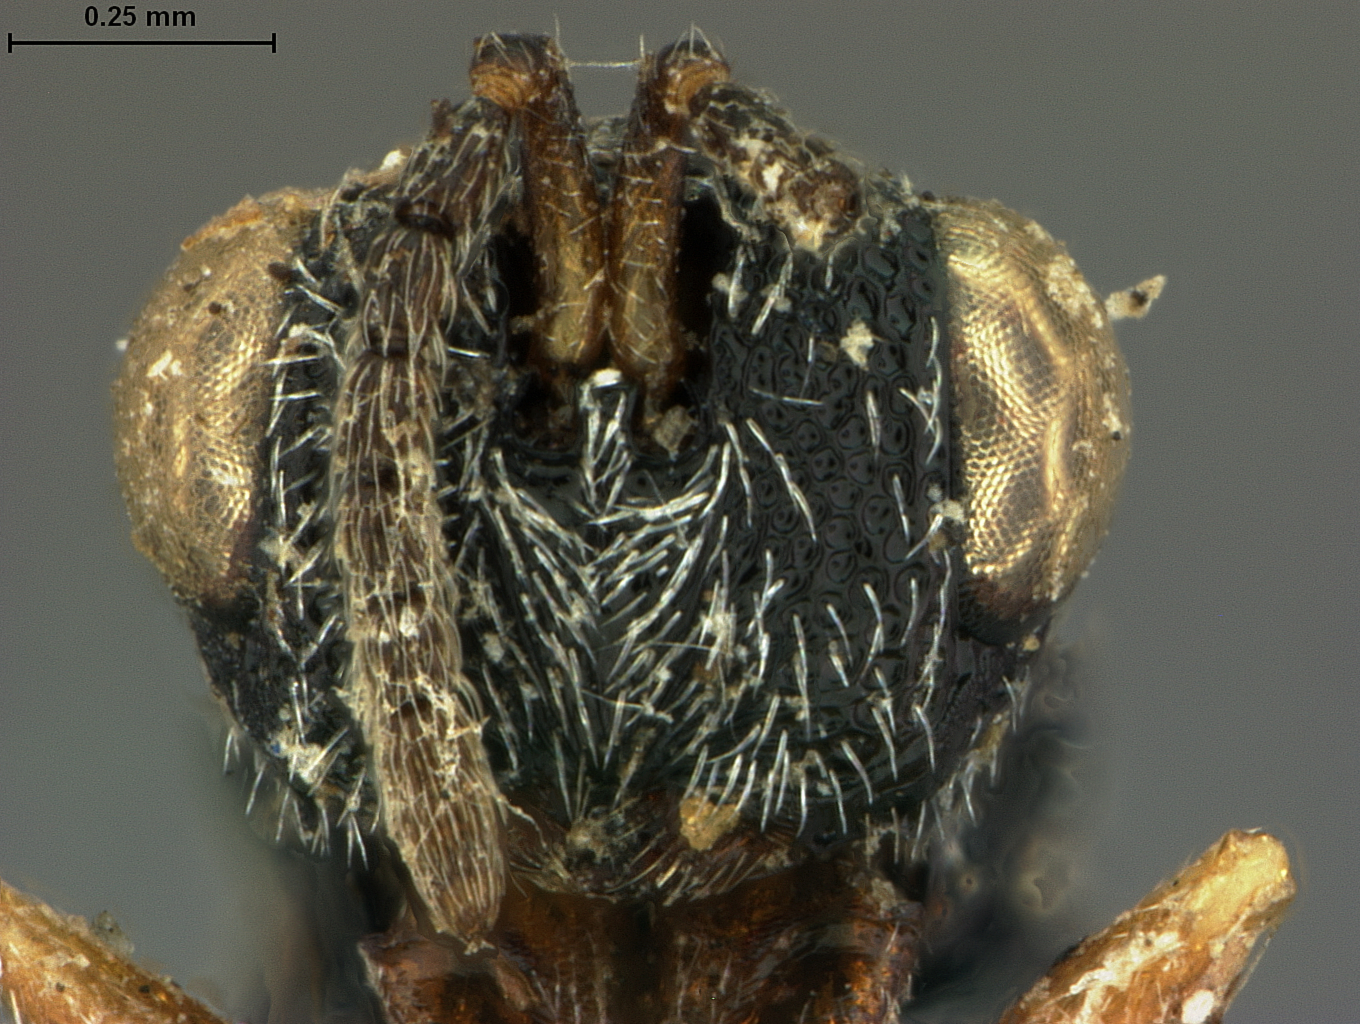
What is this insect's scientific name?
Eurytoma succinipedis
